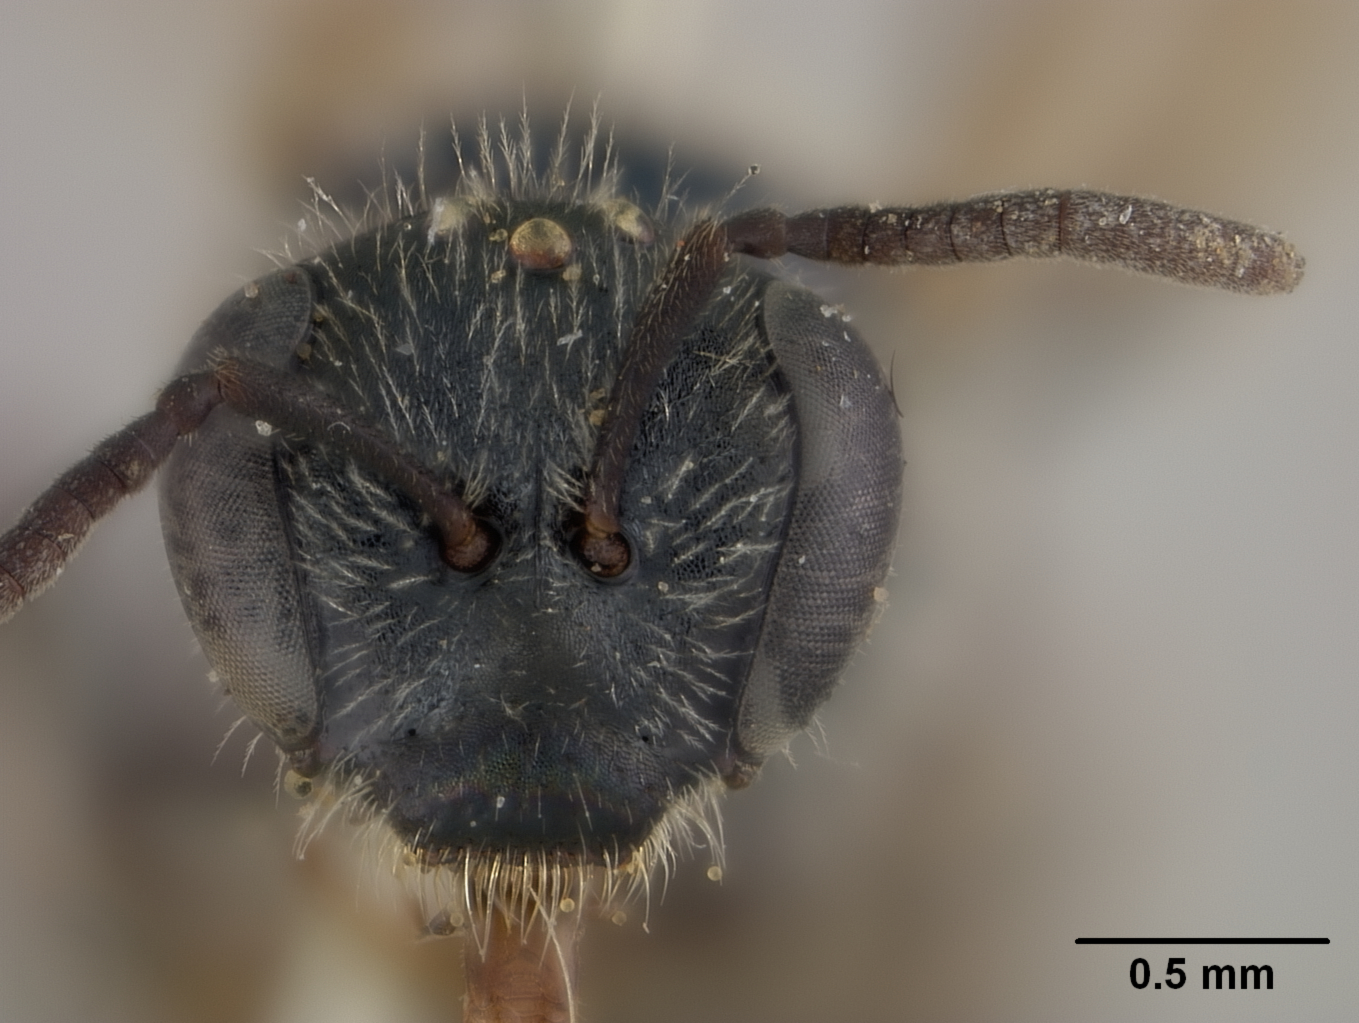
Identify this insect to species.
Halictus oxoniellus
